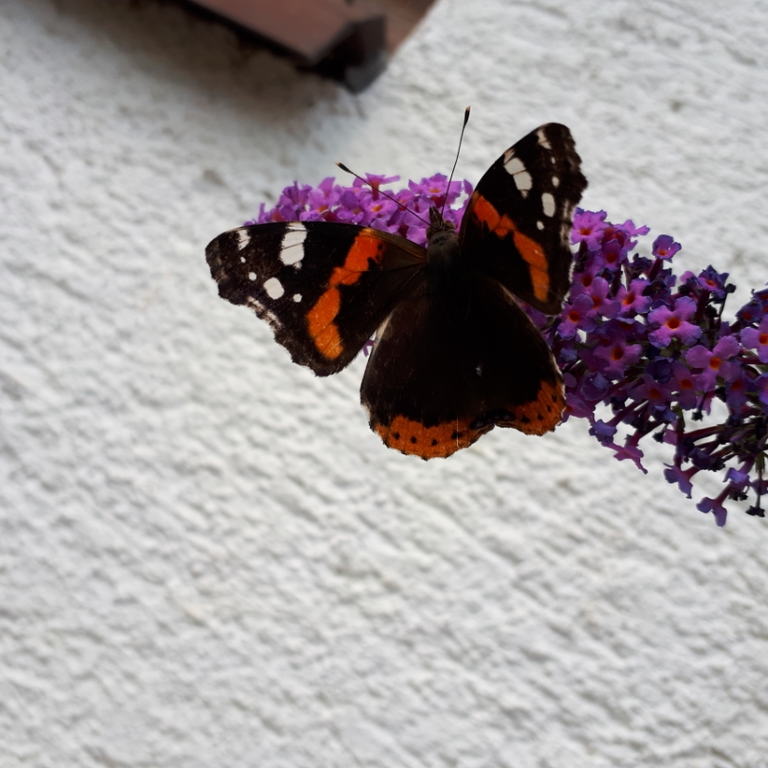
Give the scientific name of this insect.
Vanessa atalanta
